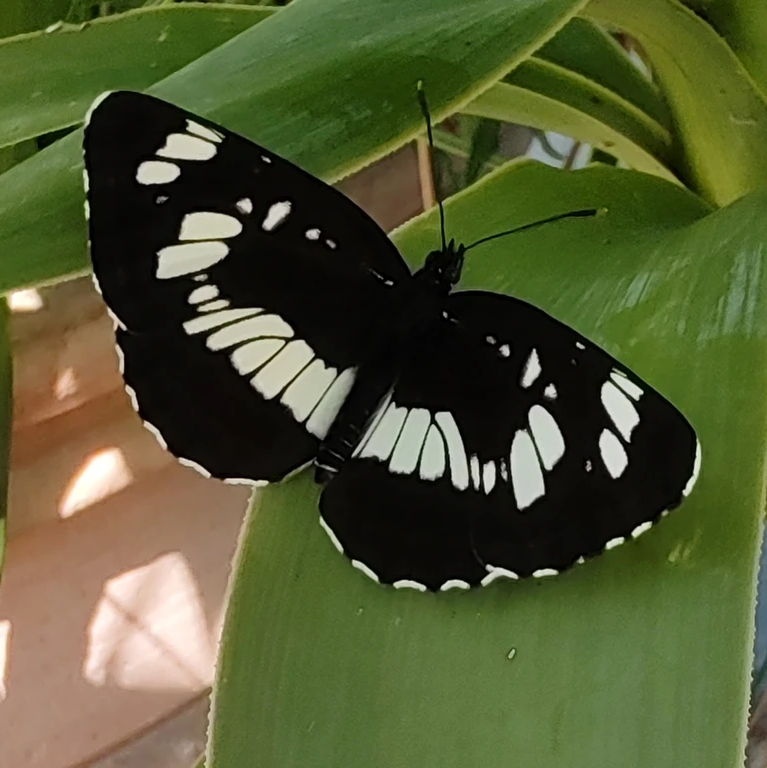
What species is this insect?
Neptis rivularis
